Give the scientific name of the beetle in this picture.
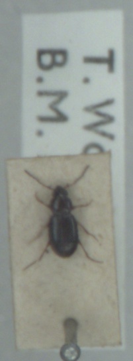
Bembidion obtusum
